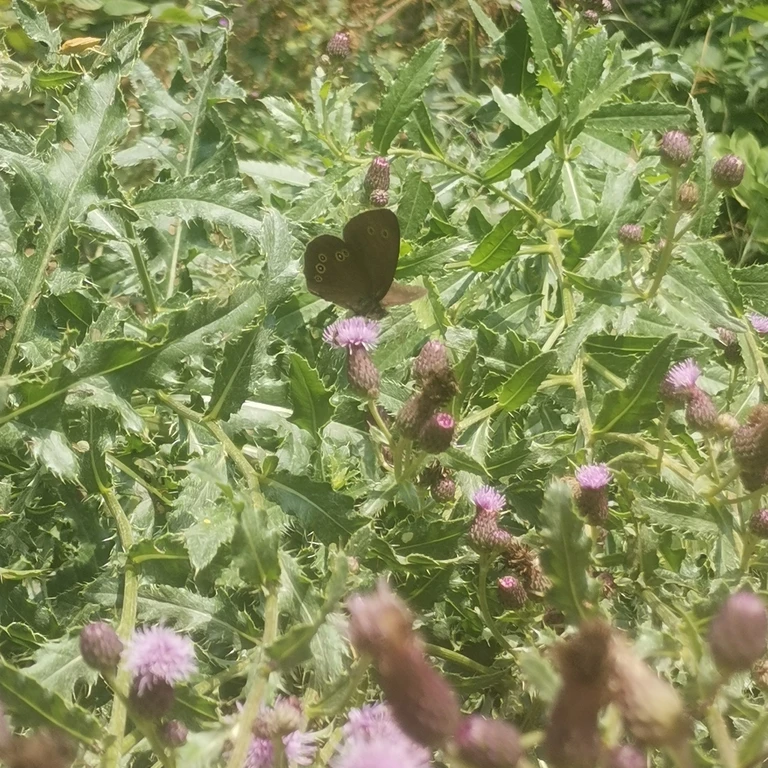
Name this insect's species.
Aphantopus hyperantus
